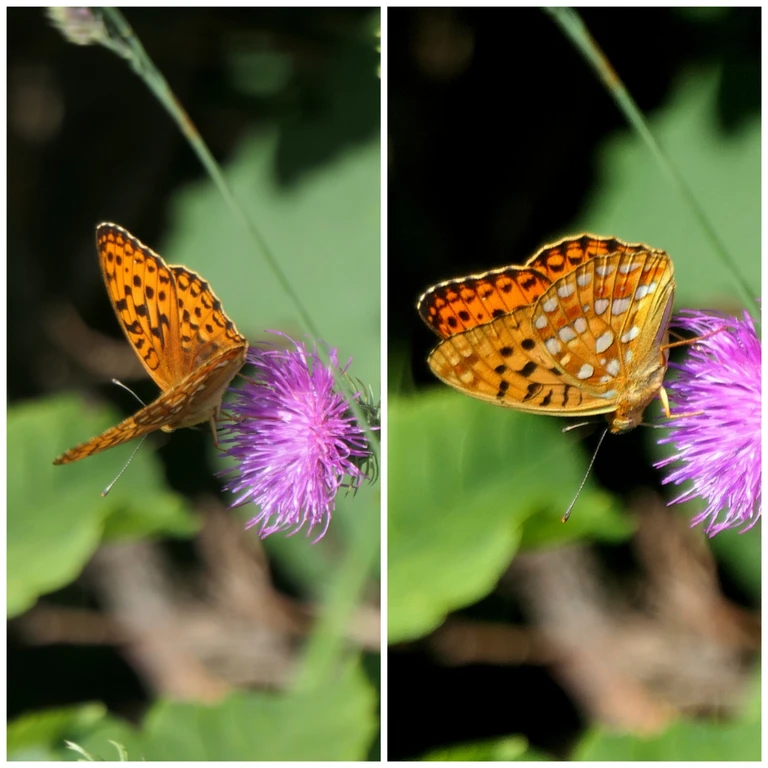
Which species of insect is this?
Fabriciana adippe
